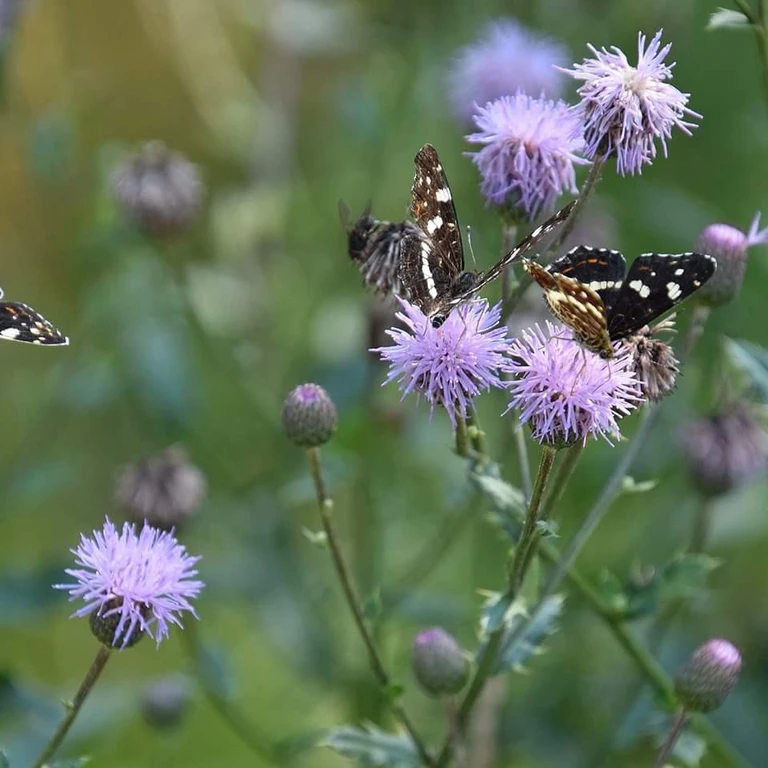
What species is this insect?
Araschnia levana
